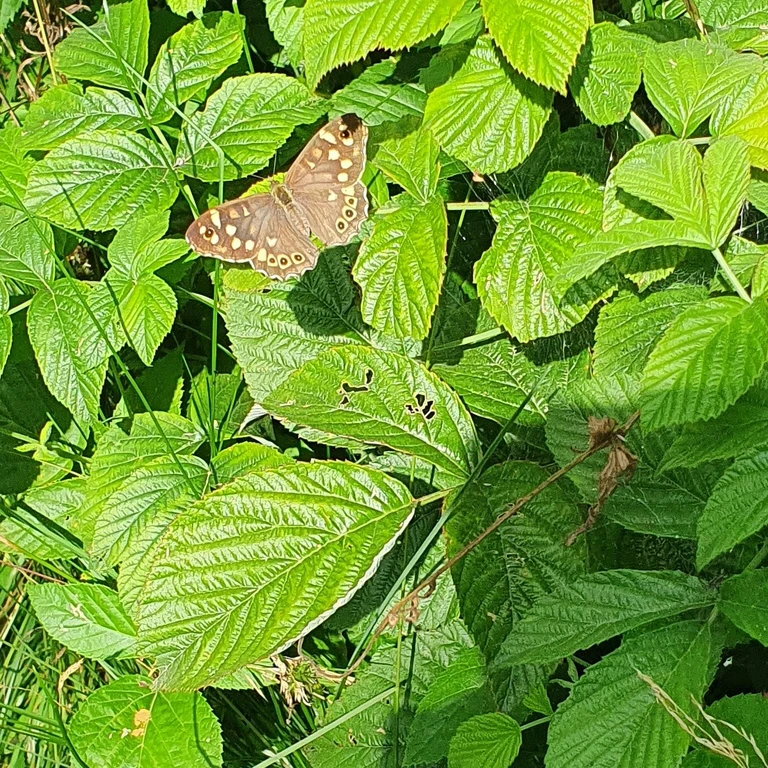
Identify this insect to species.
Pararge aegeria
